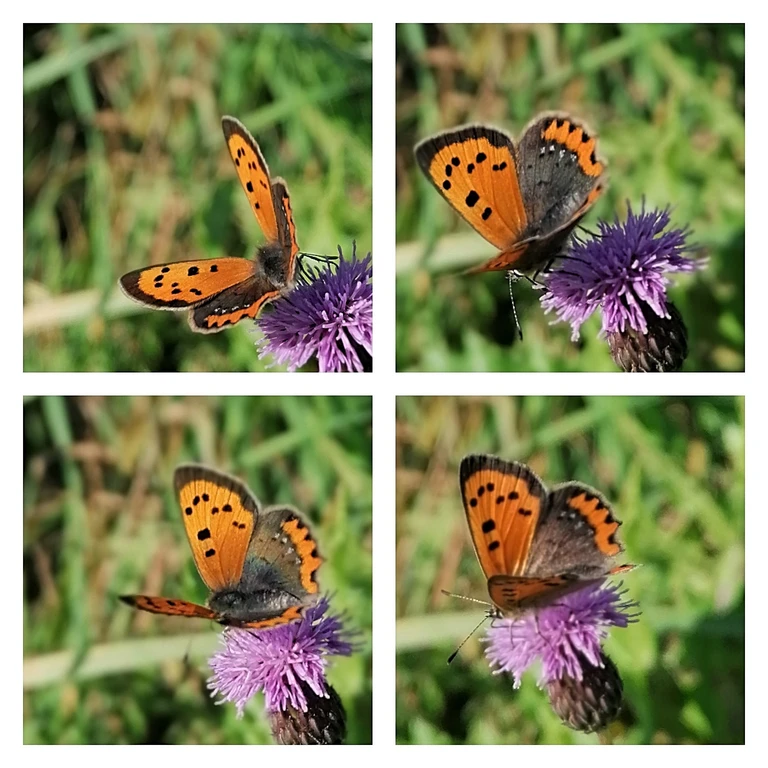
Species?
Lycaena phlaeas
